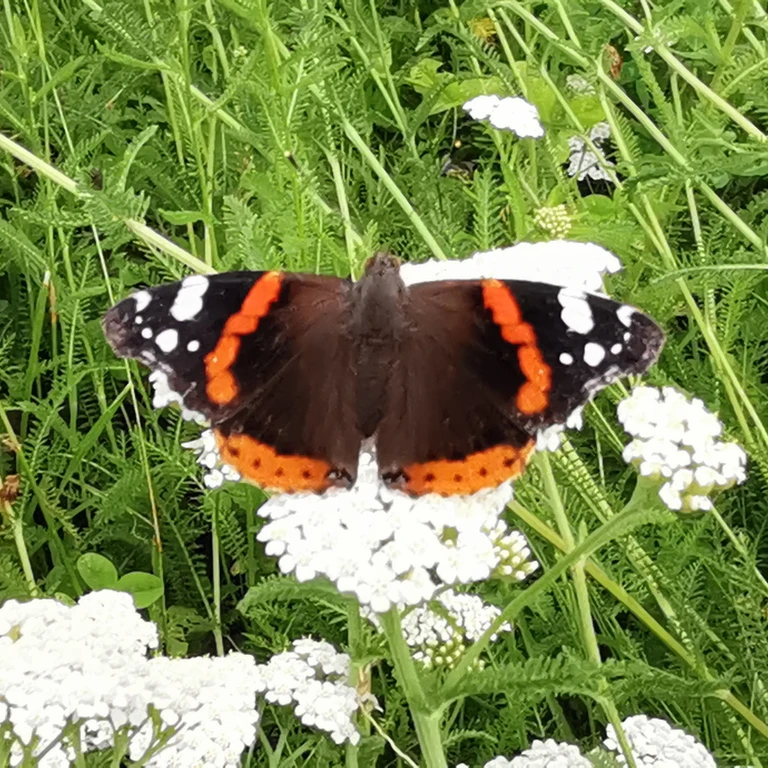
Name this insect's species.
Vanessa atalanta
